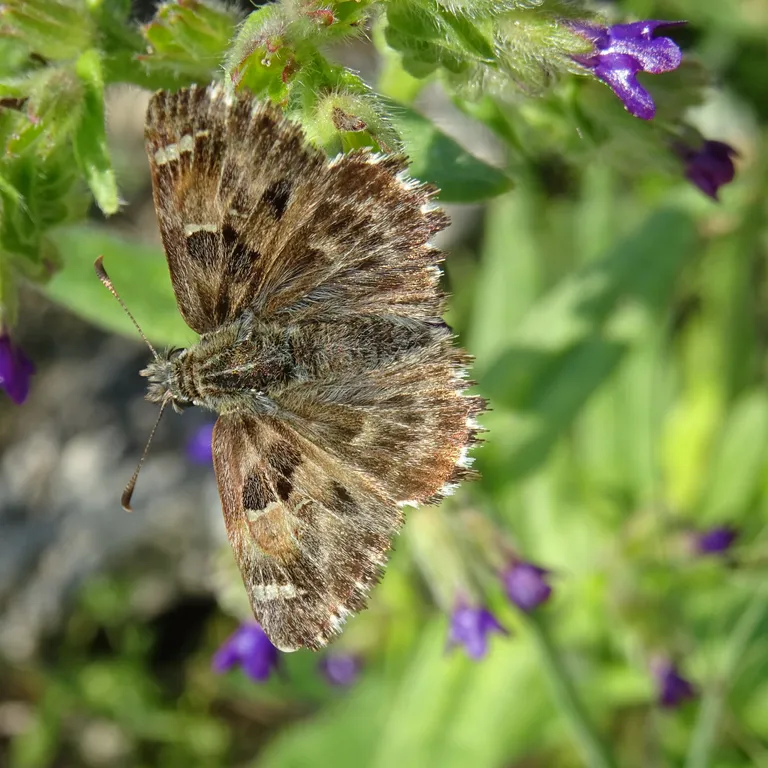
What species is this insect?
Carcharodus alceae
